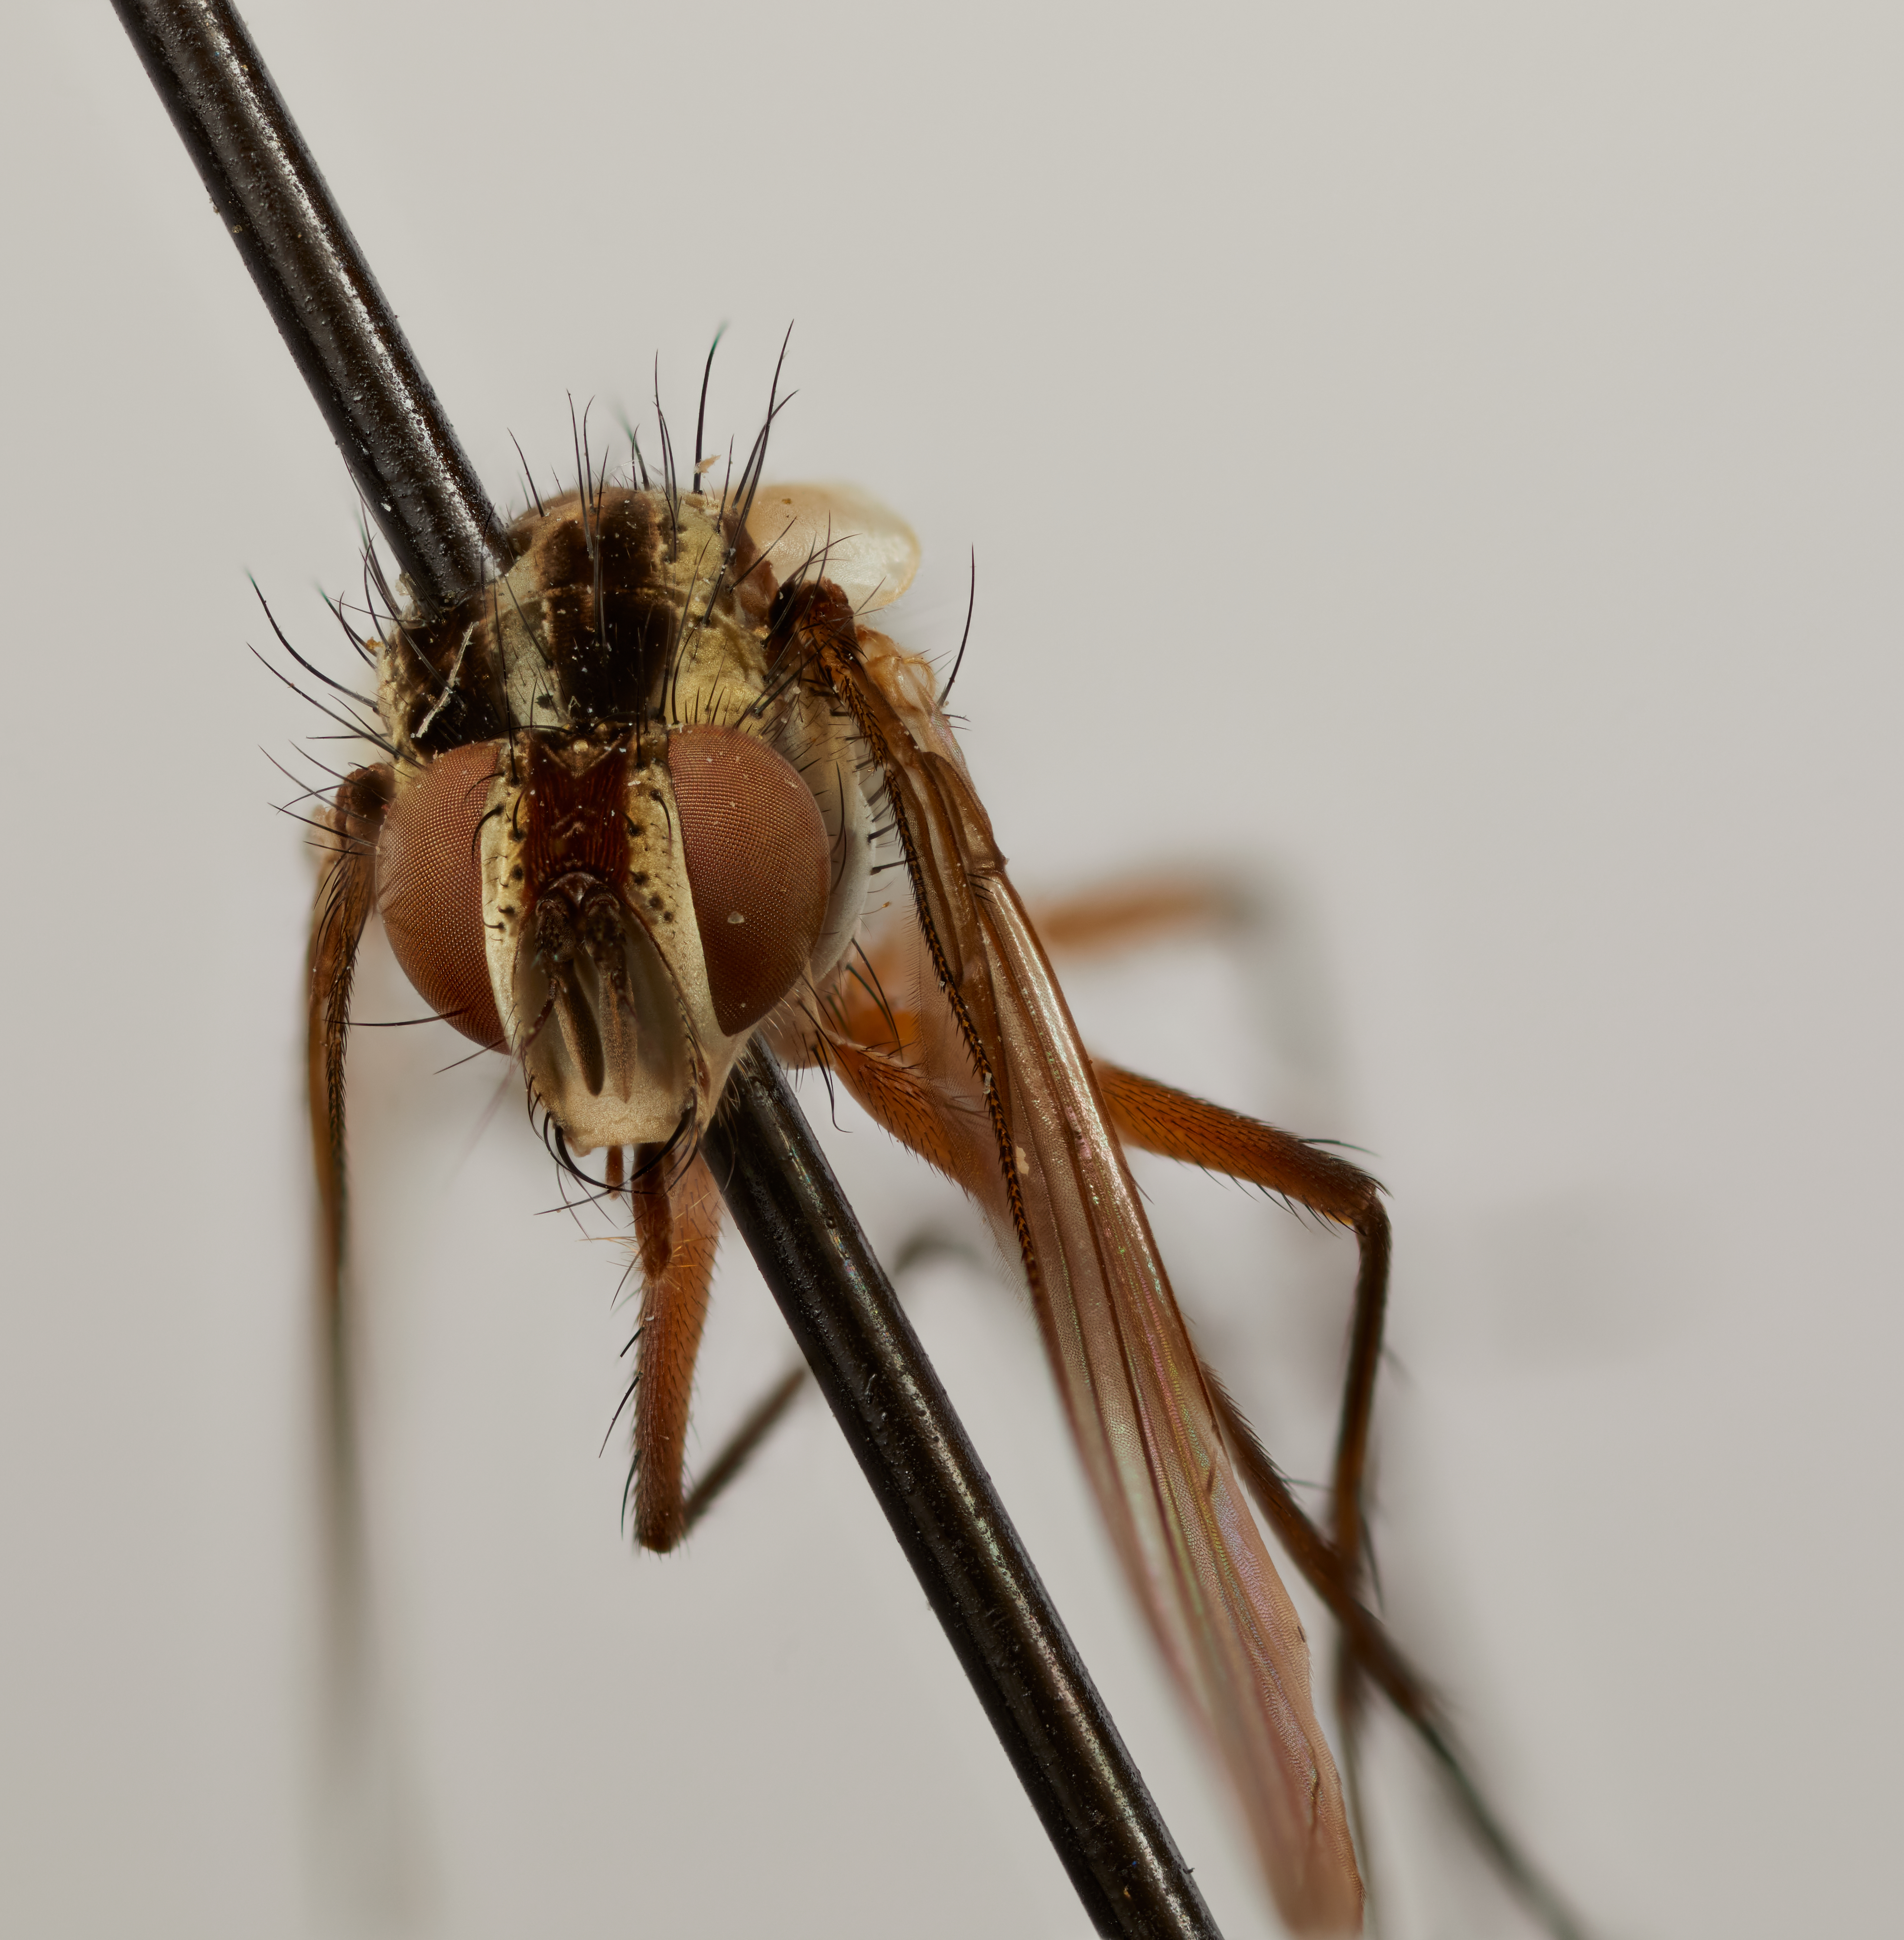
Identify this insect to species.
Rhombothyriops elegans
